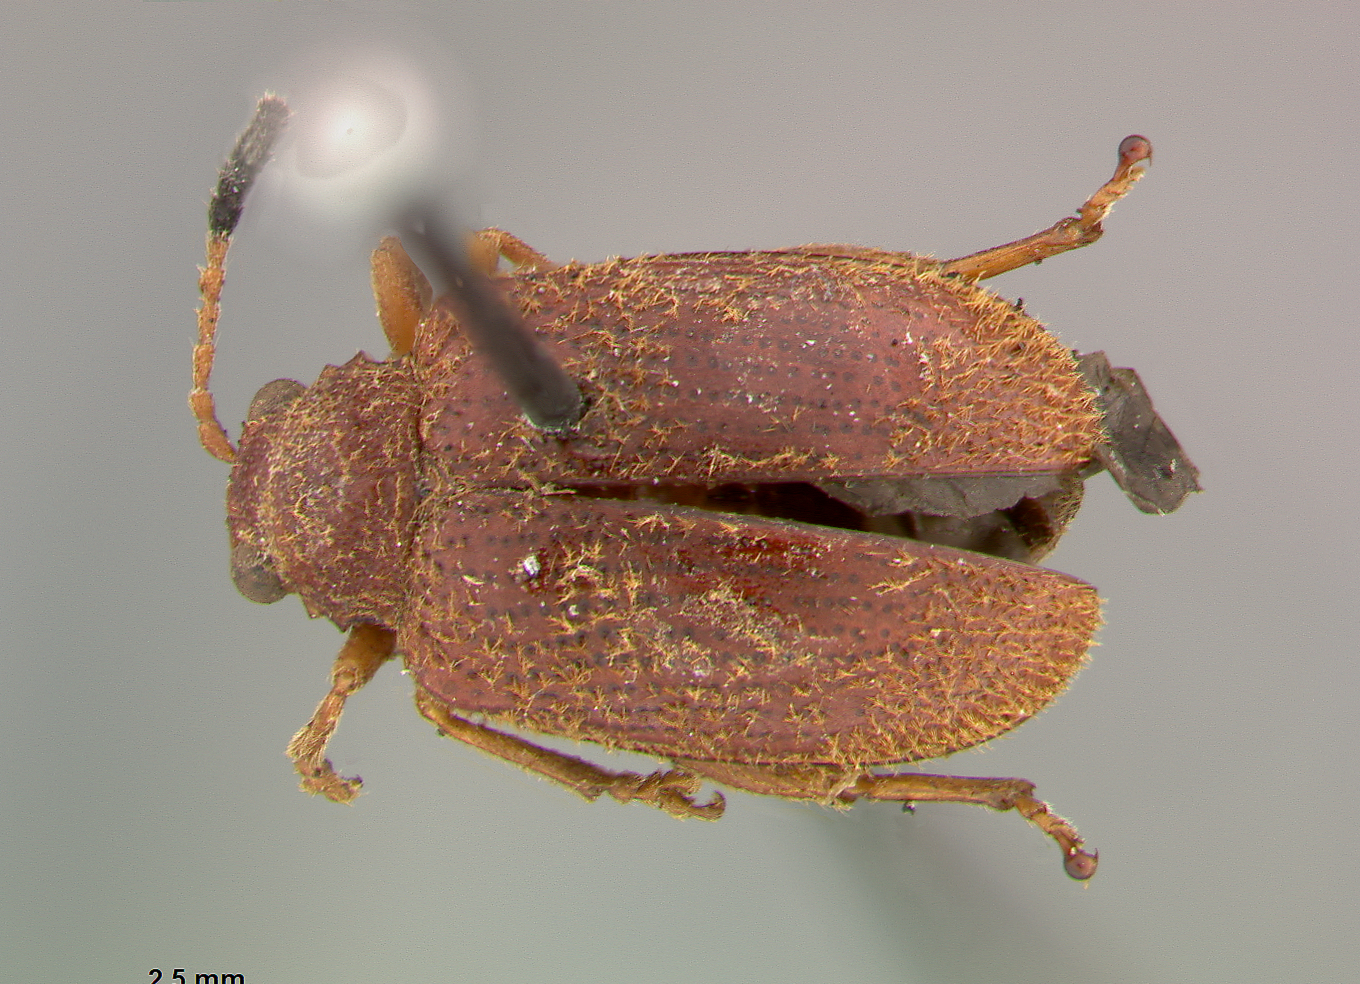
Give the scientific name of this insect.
Panchrestus denticollis
